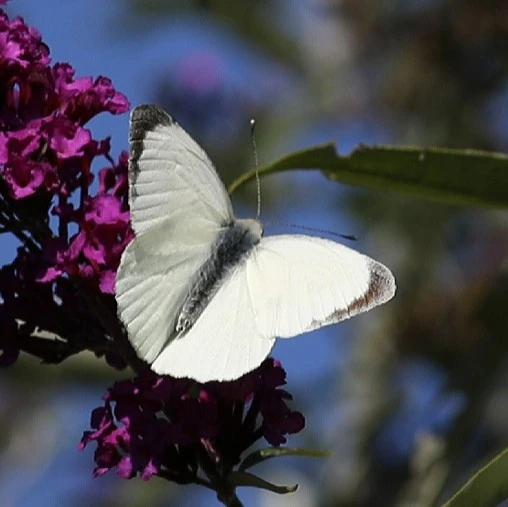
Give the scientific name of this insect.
Pieris brassicae
